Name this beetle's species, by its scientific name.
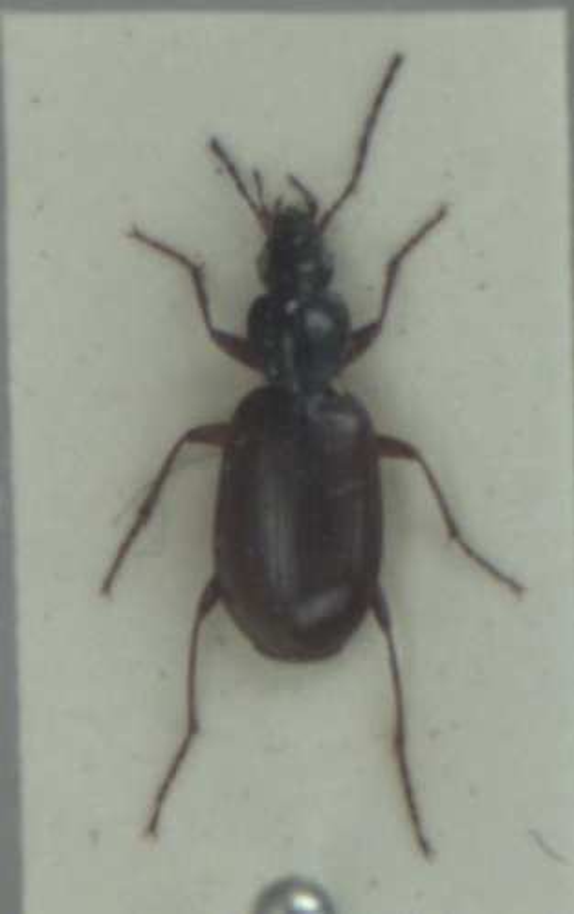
Agonum thoreyi
